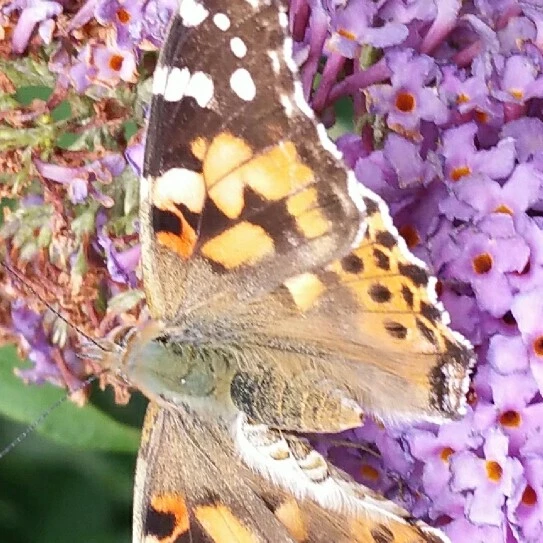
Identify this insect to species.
Vanessa cardui
